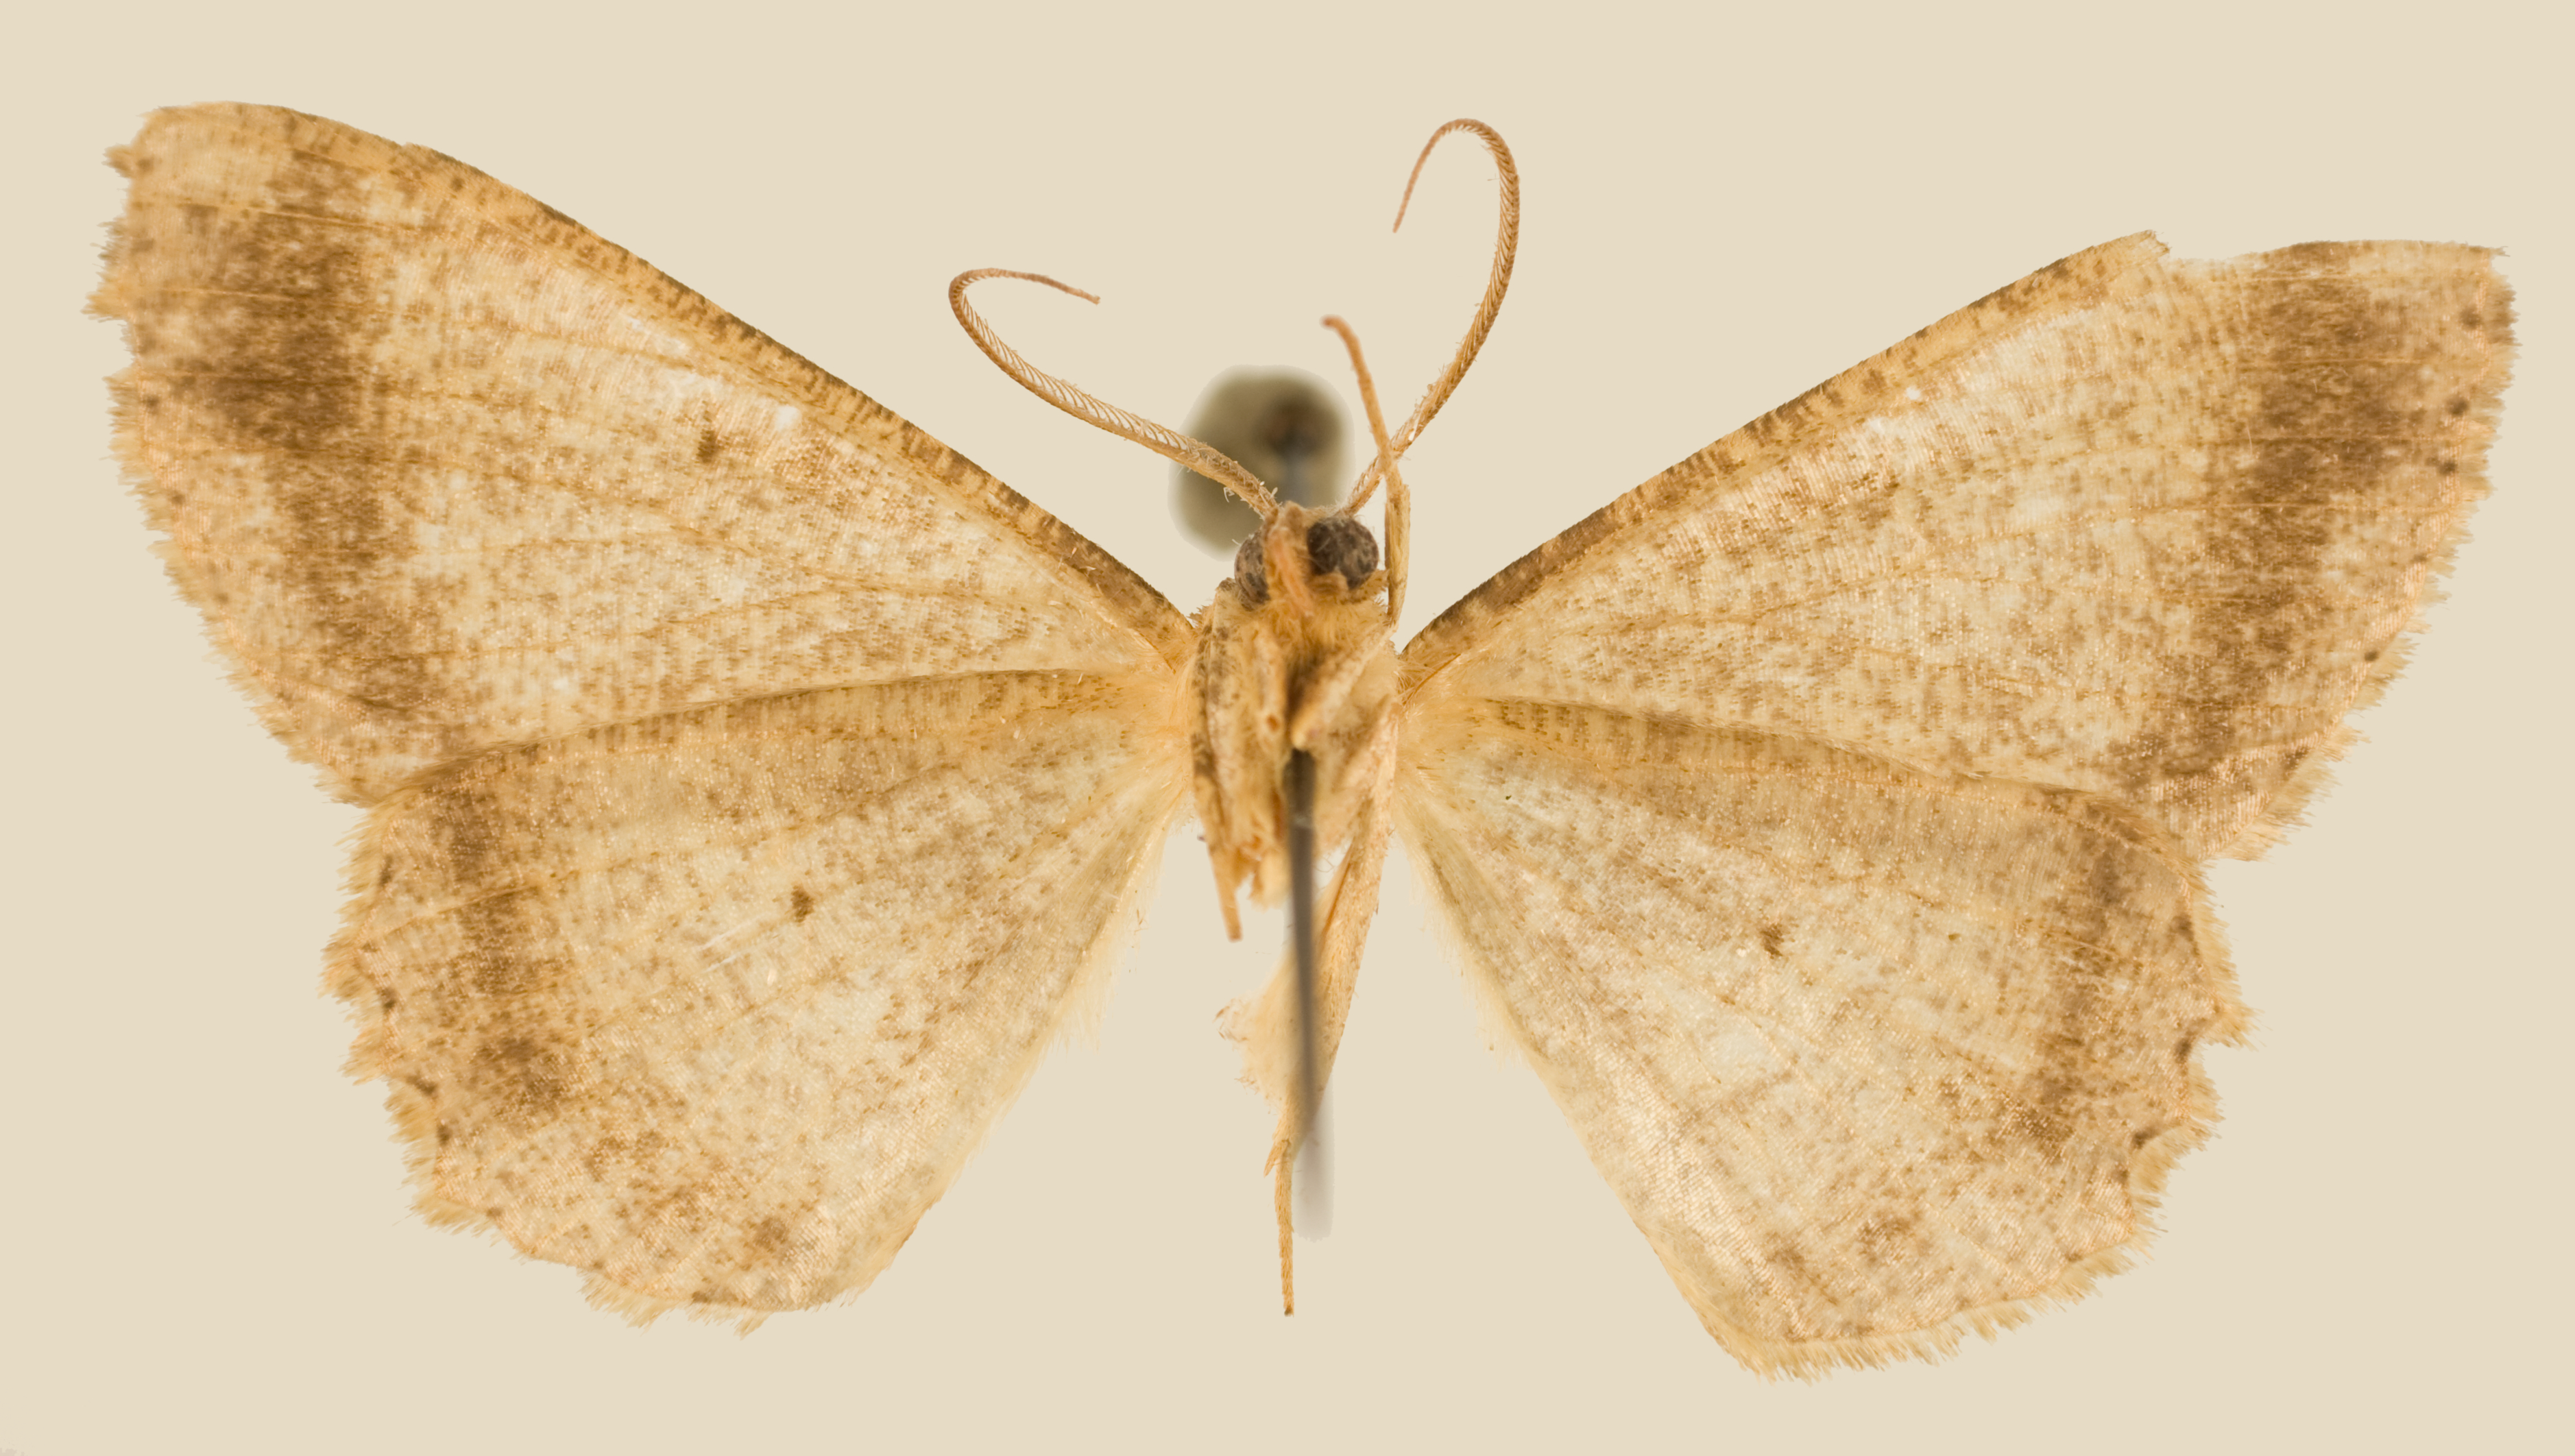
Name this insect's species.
Melanolophia penicilla
